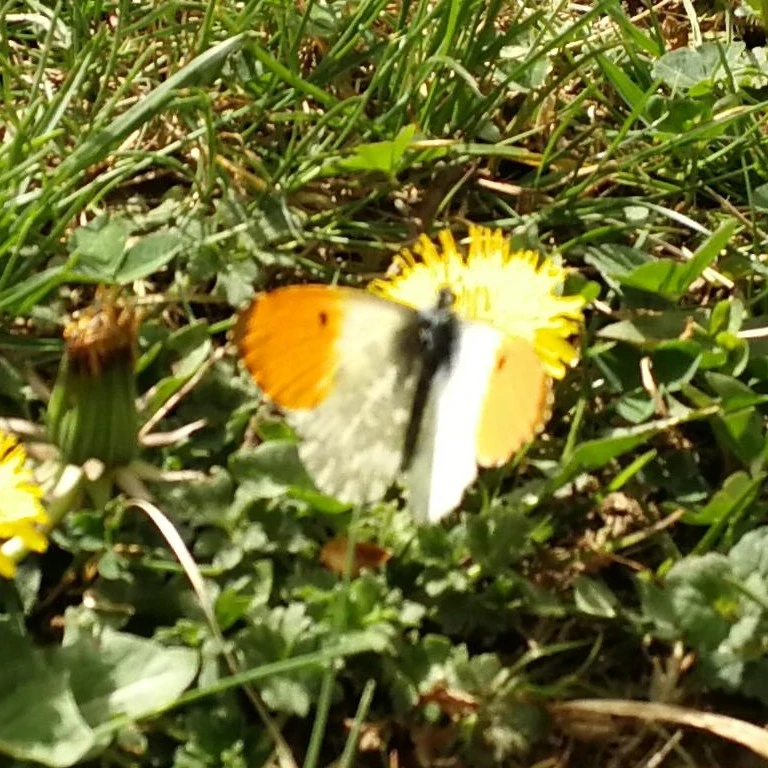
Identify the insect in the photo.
Anthocharis cardamines
